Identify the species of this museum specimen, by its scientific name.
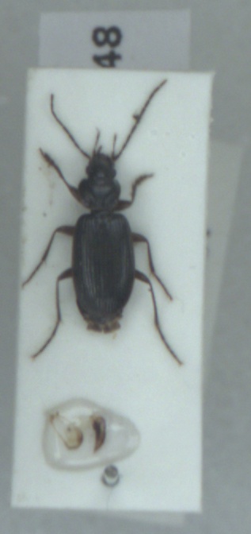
Badister dilatatus
